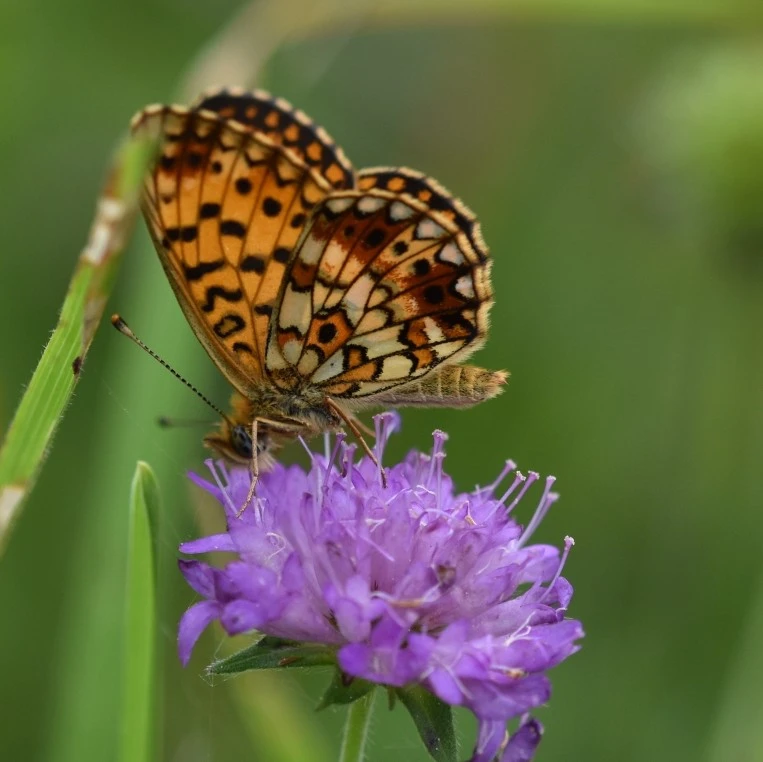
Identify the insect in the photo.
Boloria selene
